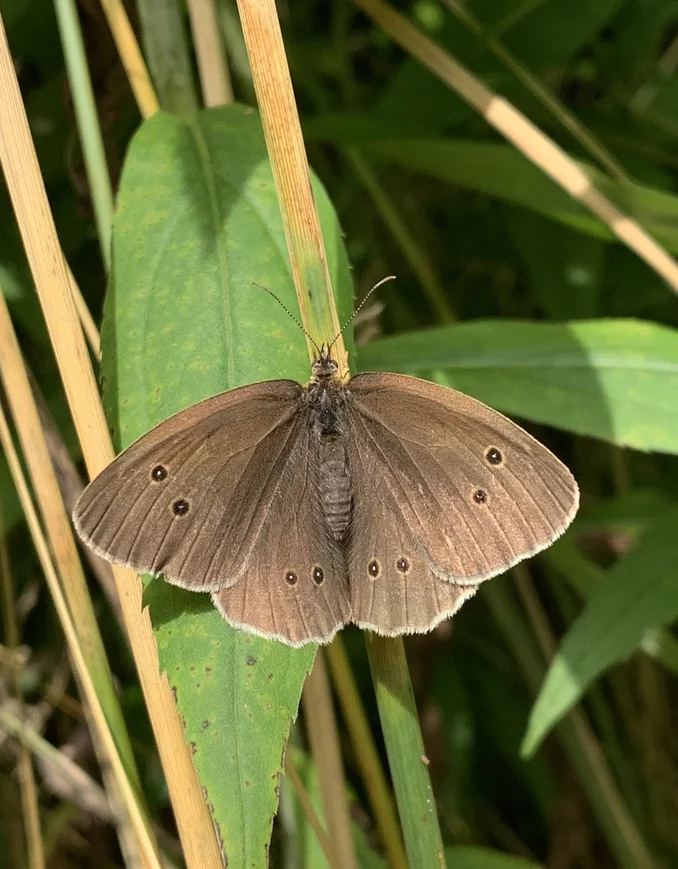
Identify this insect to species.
Aphantopus hyperantus
